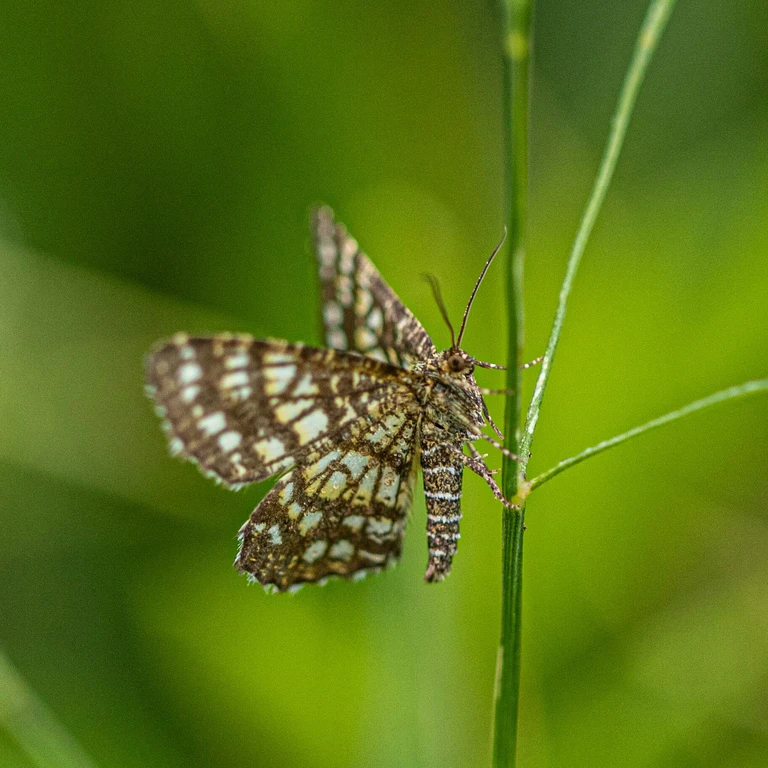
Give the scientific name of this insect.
Chiasmia clathrata
